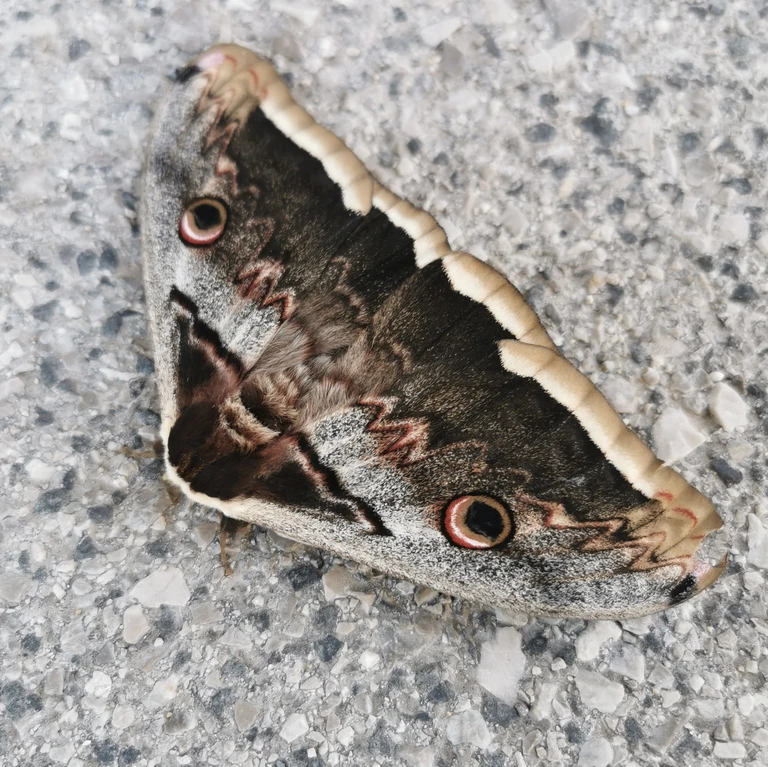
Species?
Saturnia pyri
